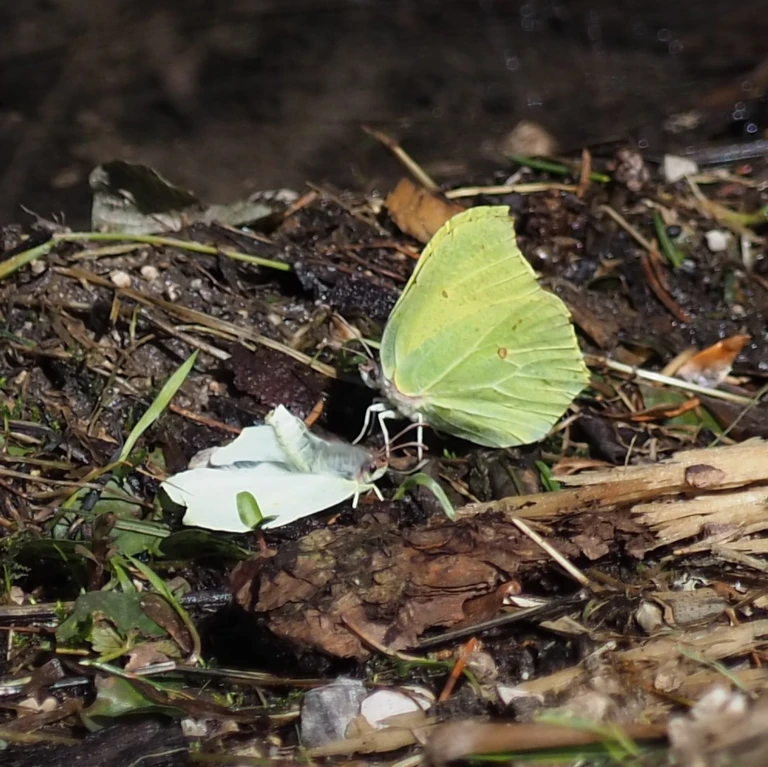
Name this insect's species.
Gonepteryx rhamni
